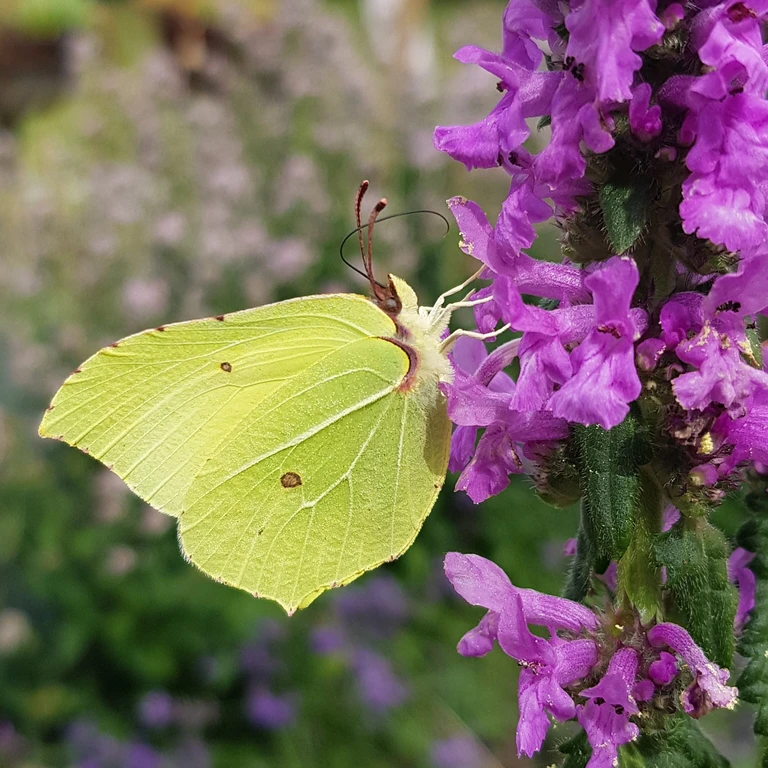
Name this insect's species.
Gonepteryx rhamni
